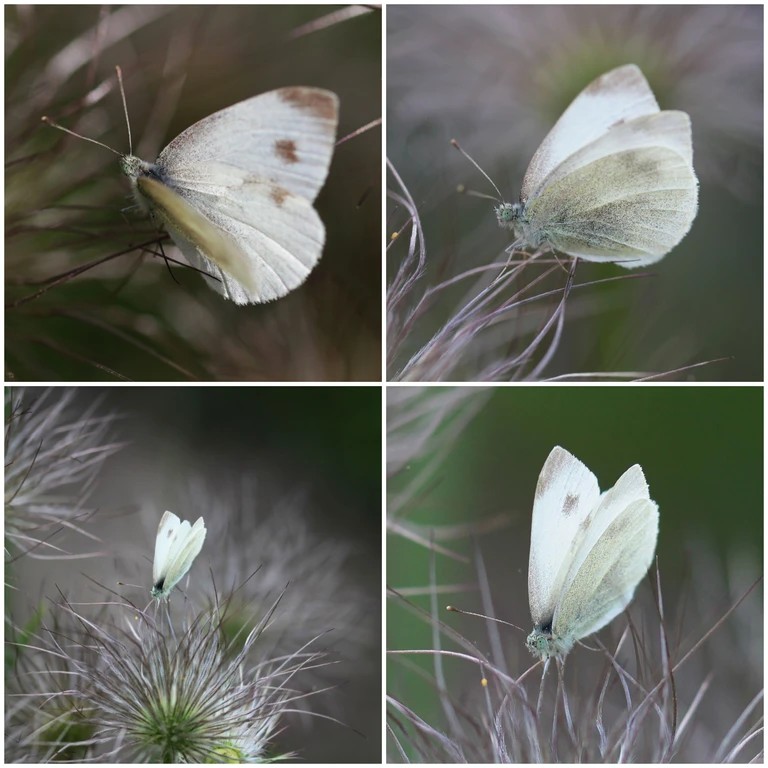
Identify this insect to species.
Pieris mannii
